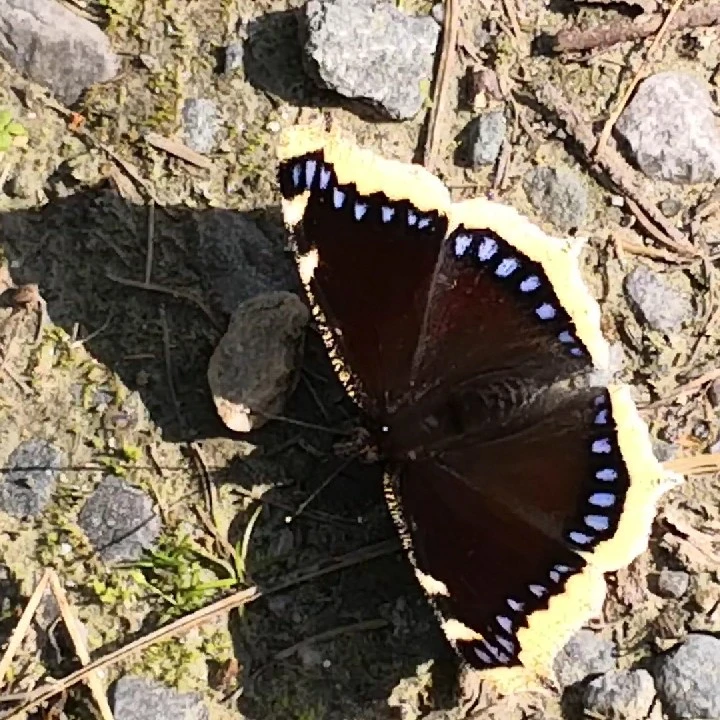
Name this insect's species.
Nymphalis antiopa
